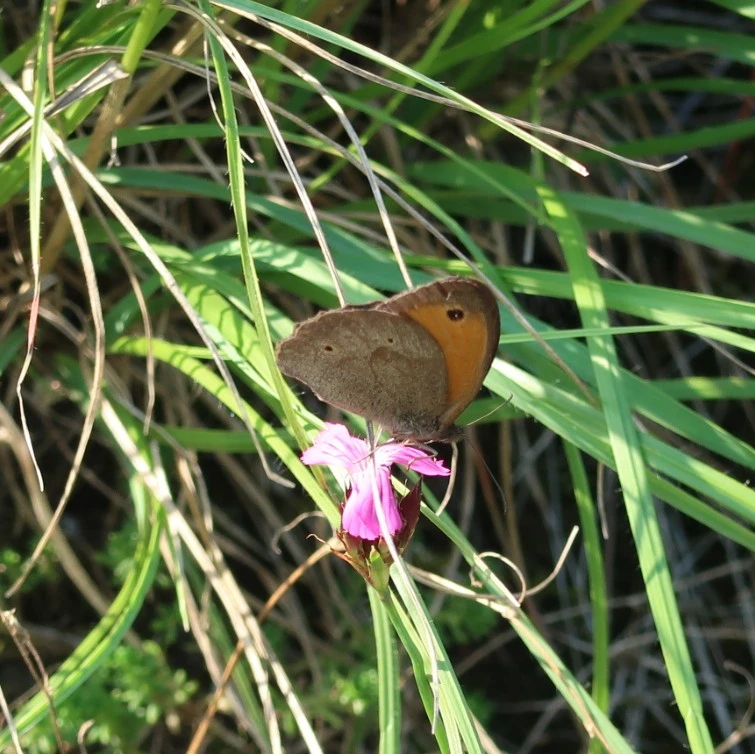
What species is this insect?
Maniola jurtina
